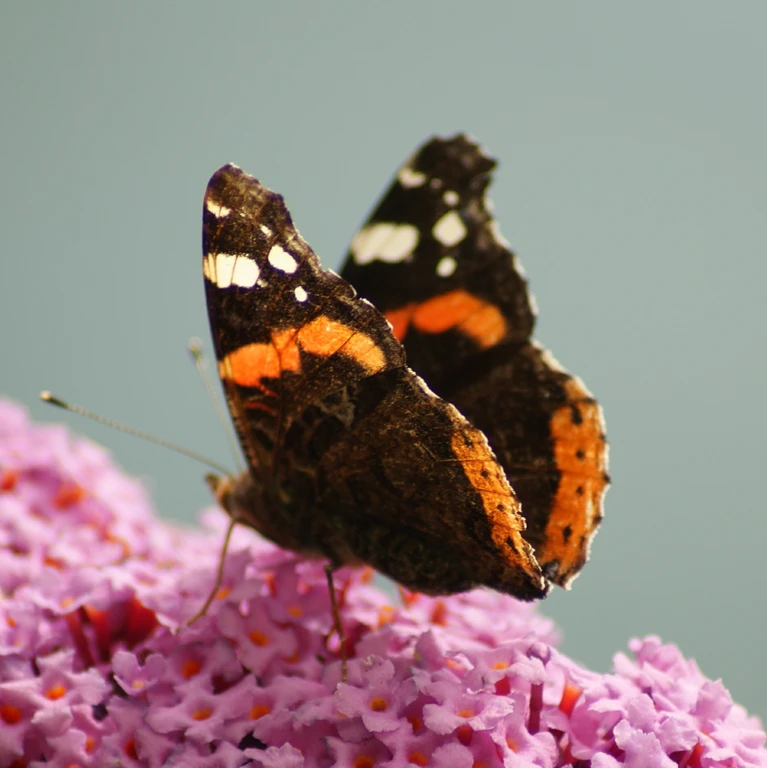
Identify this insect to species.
Vanessa atalanta
